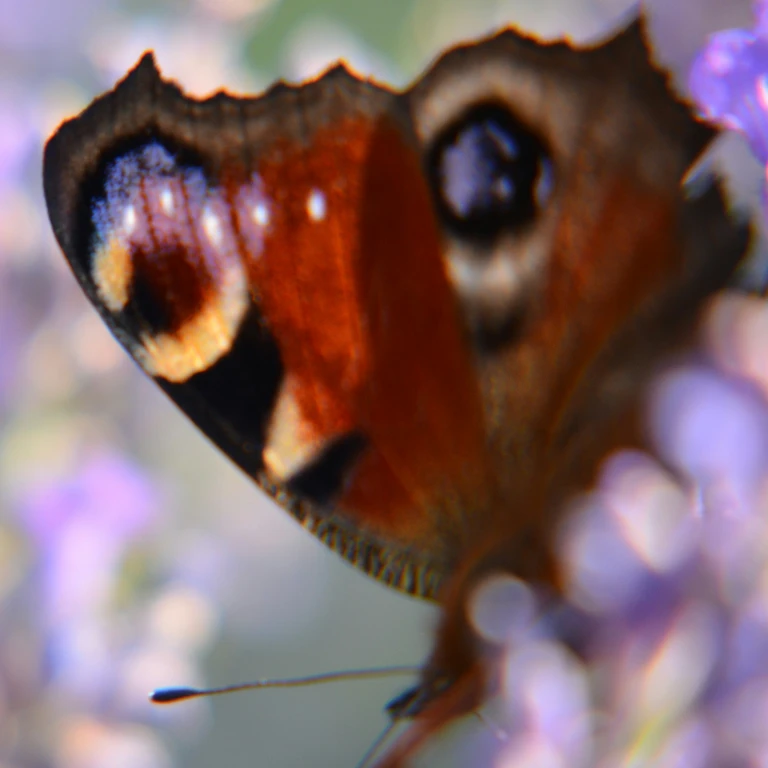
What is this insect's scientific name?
Aglais io
